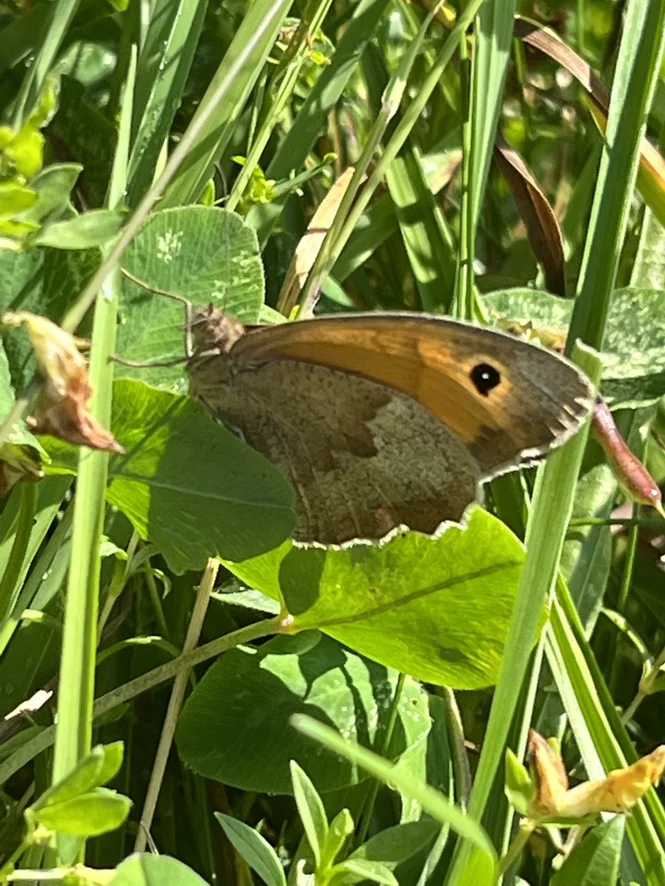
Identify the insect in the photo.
Maniola jurtina
